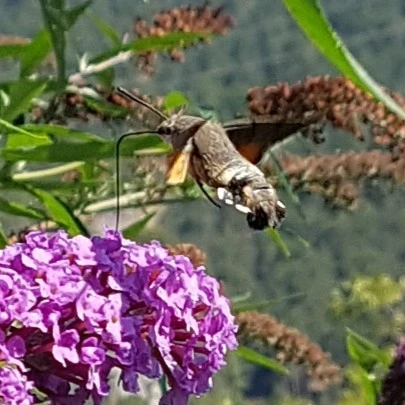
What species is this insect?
Macroglossum stellatarum
